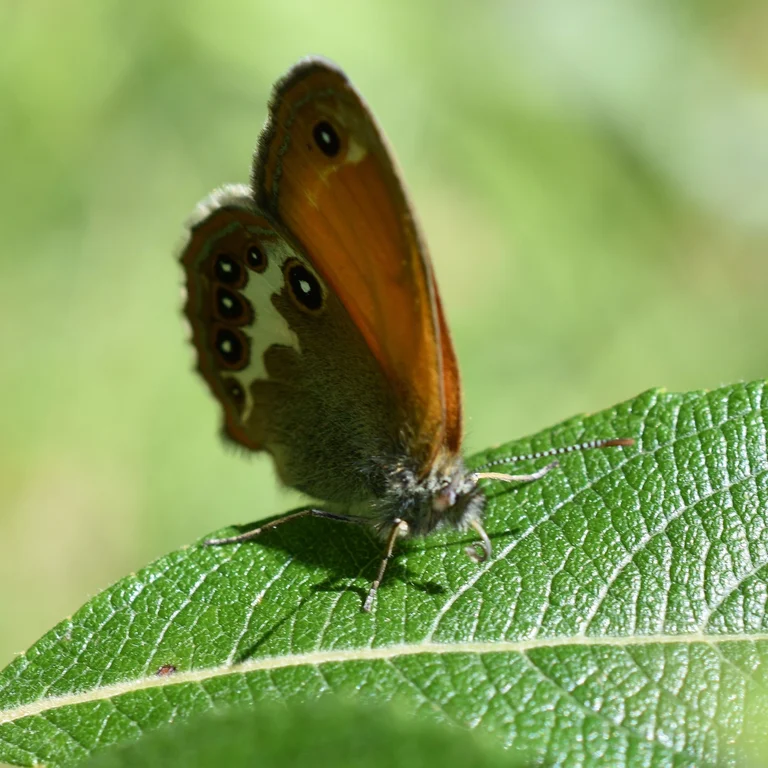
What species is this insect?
Coenonympha arcania
